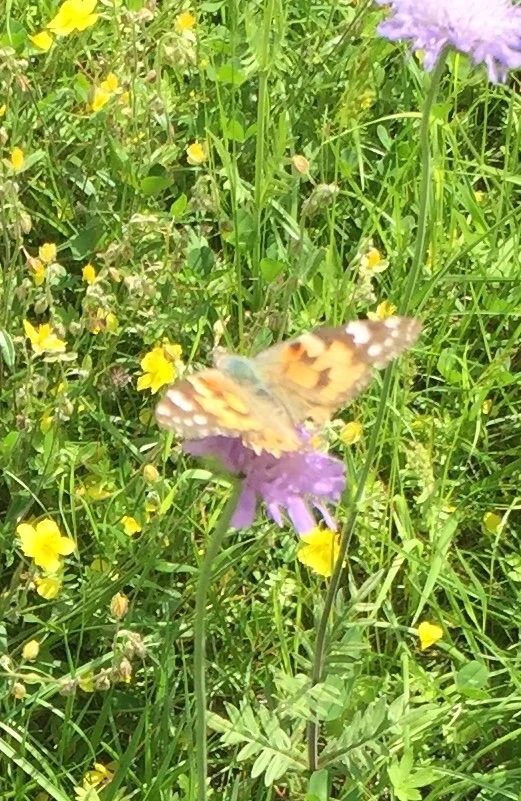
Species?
Vanessa cardui
